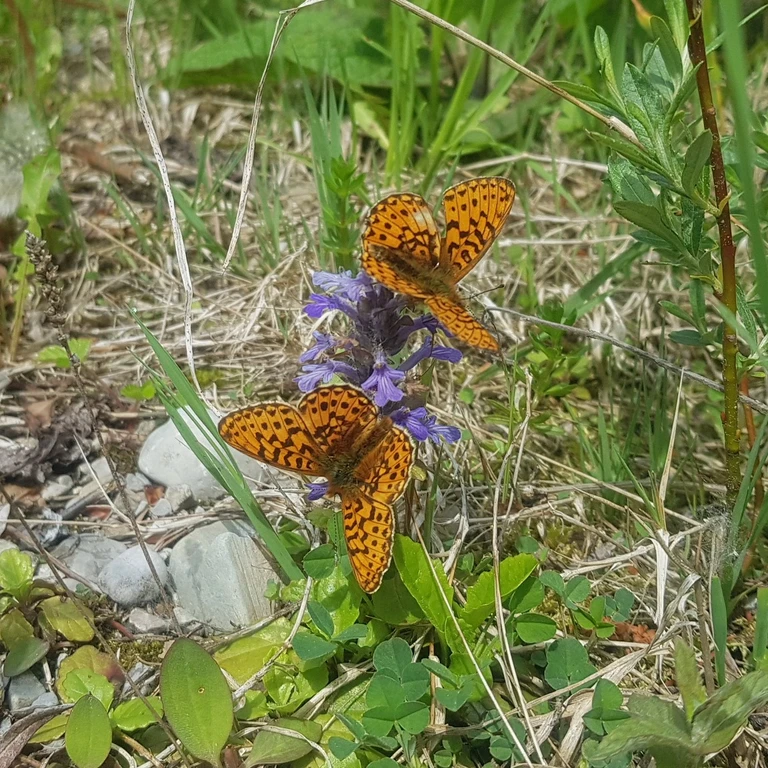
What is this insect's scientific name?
Boloria euphrosyne (also Clossiana euphrosyne)
